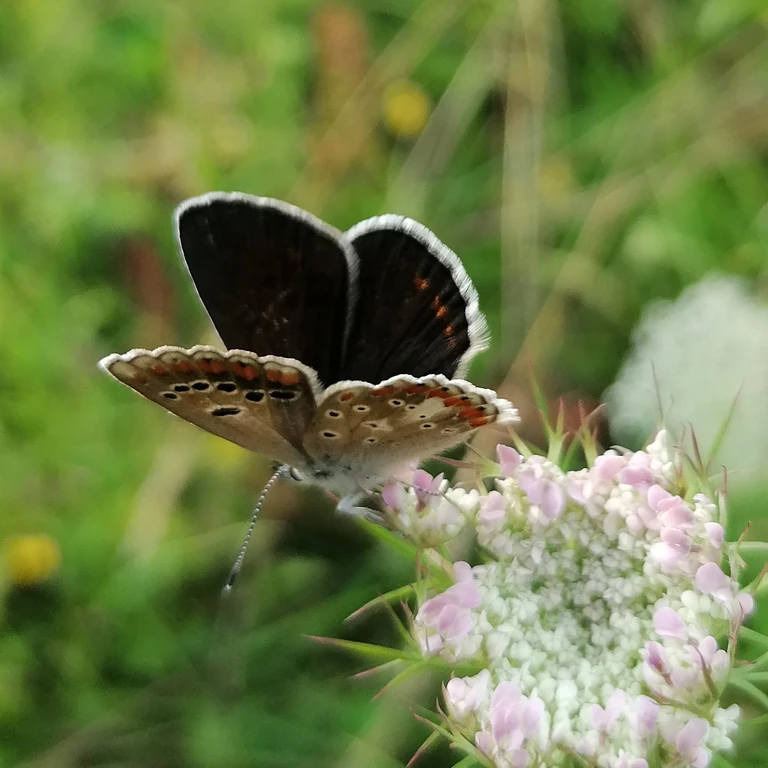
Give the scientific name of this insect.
Polyommatus dorylas
